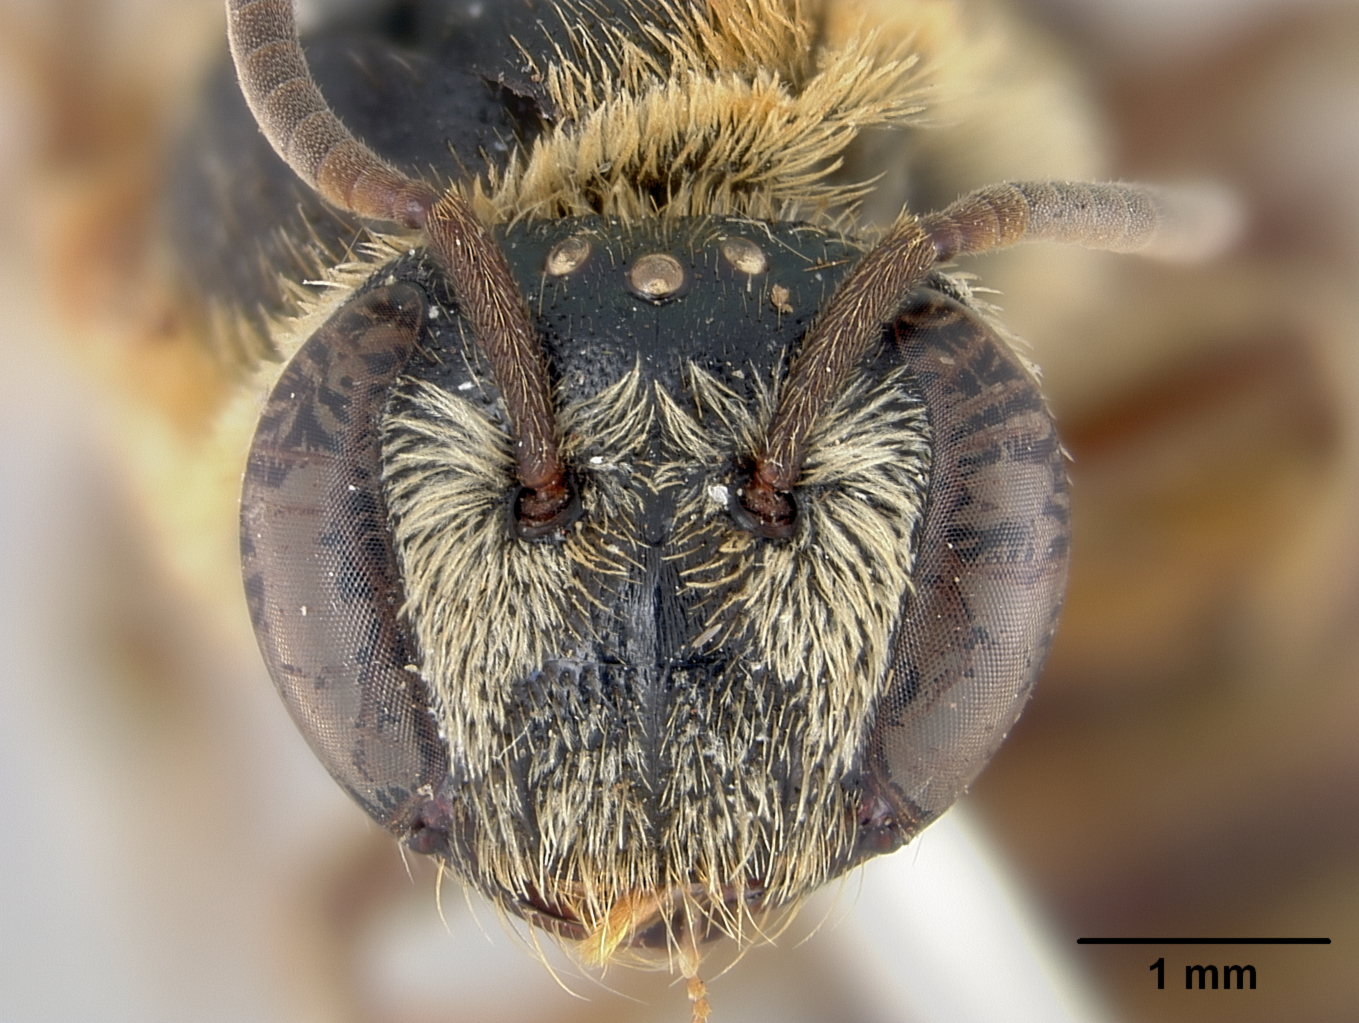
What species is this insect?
Nomia rhododonta
